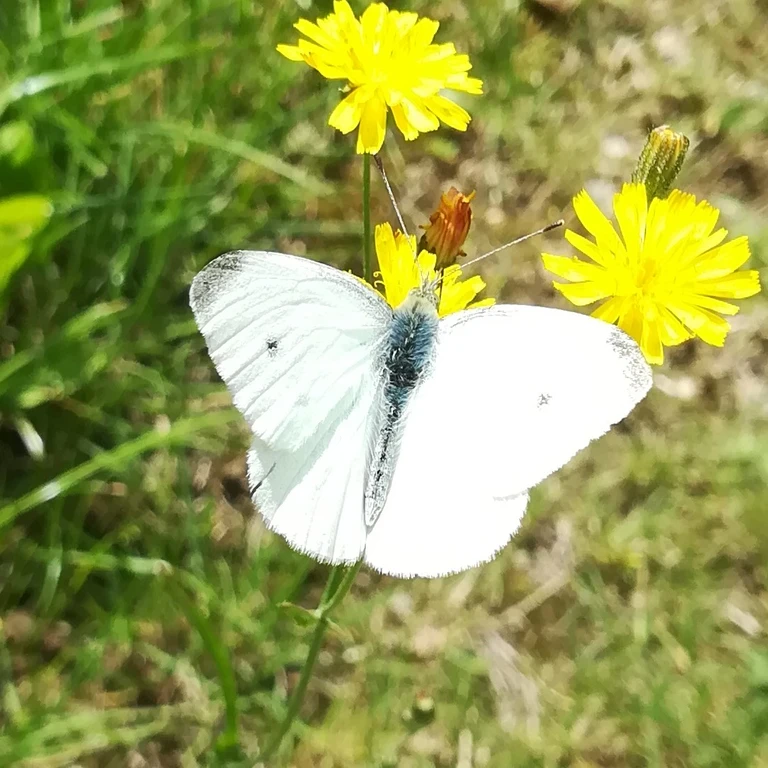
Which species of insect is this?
Pieris rapae
